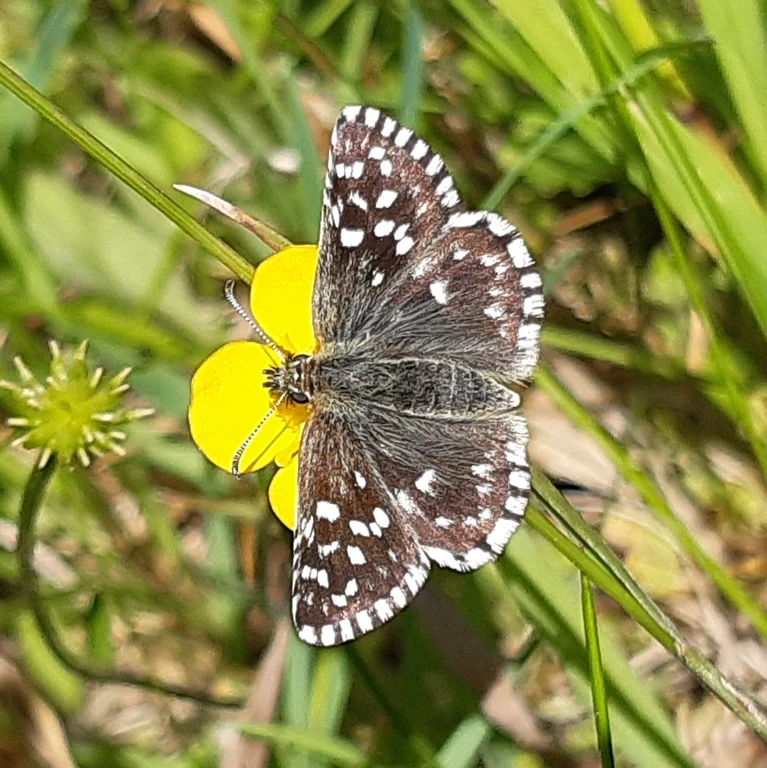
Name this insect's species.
Pyrgus malvae
